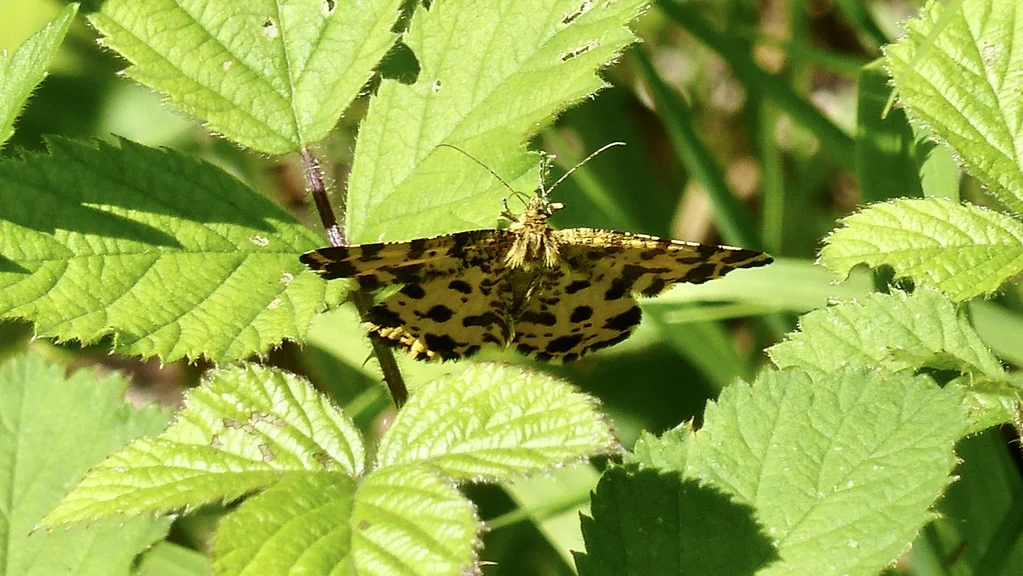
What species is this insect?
Pseudopanthera macularia
